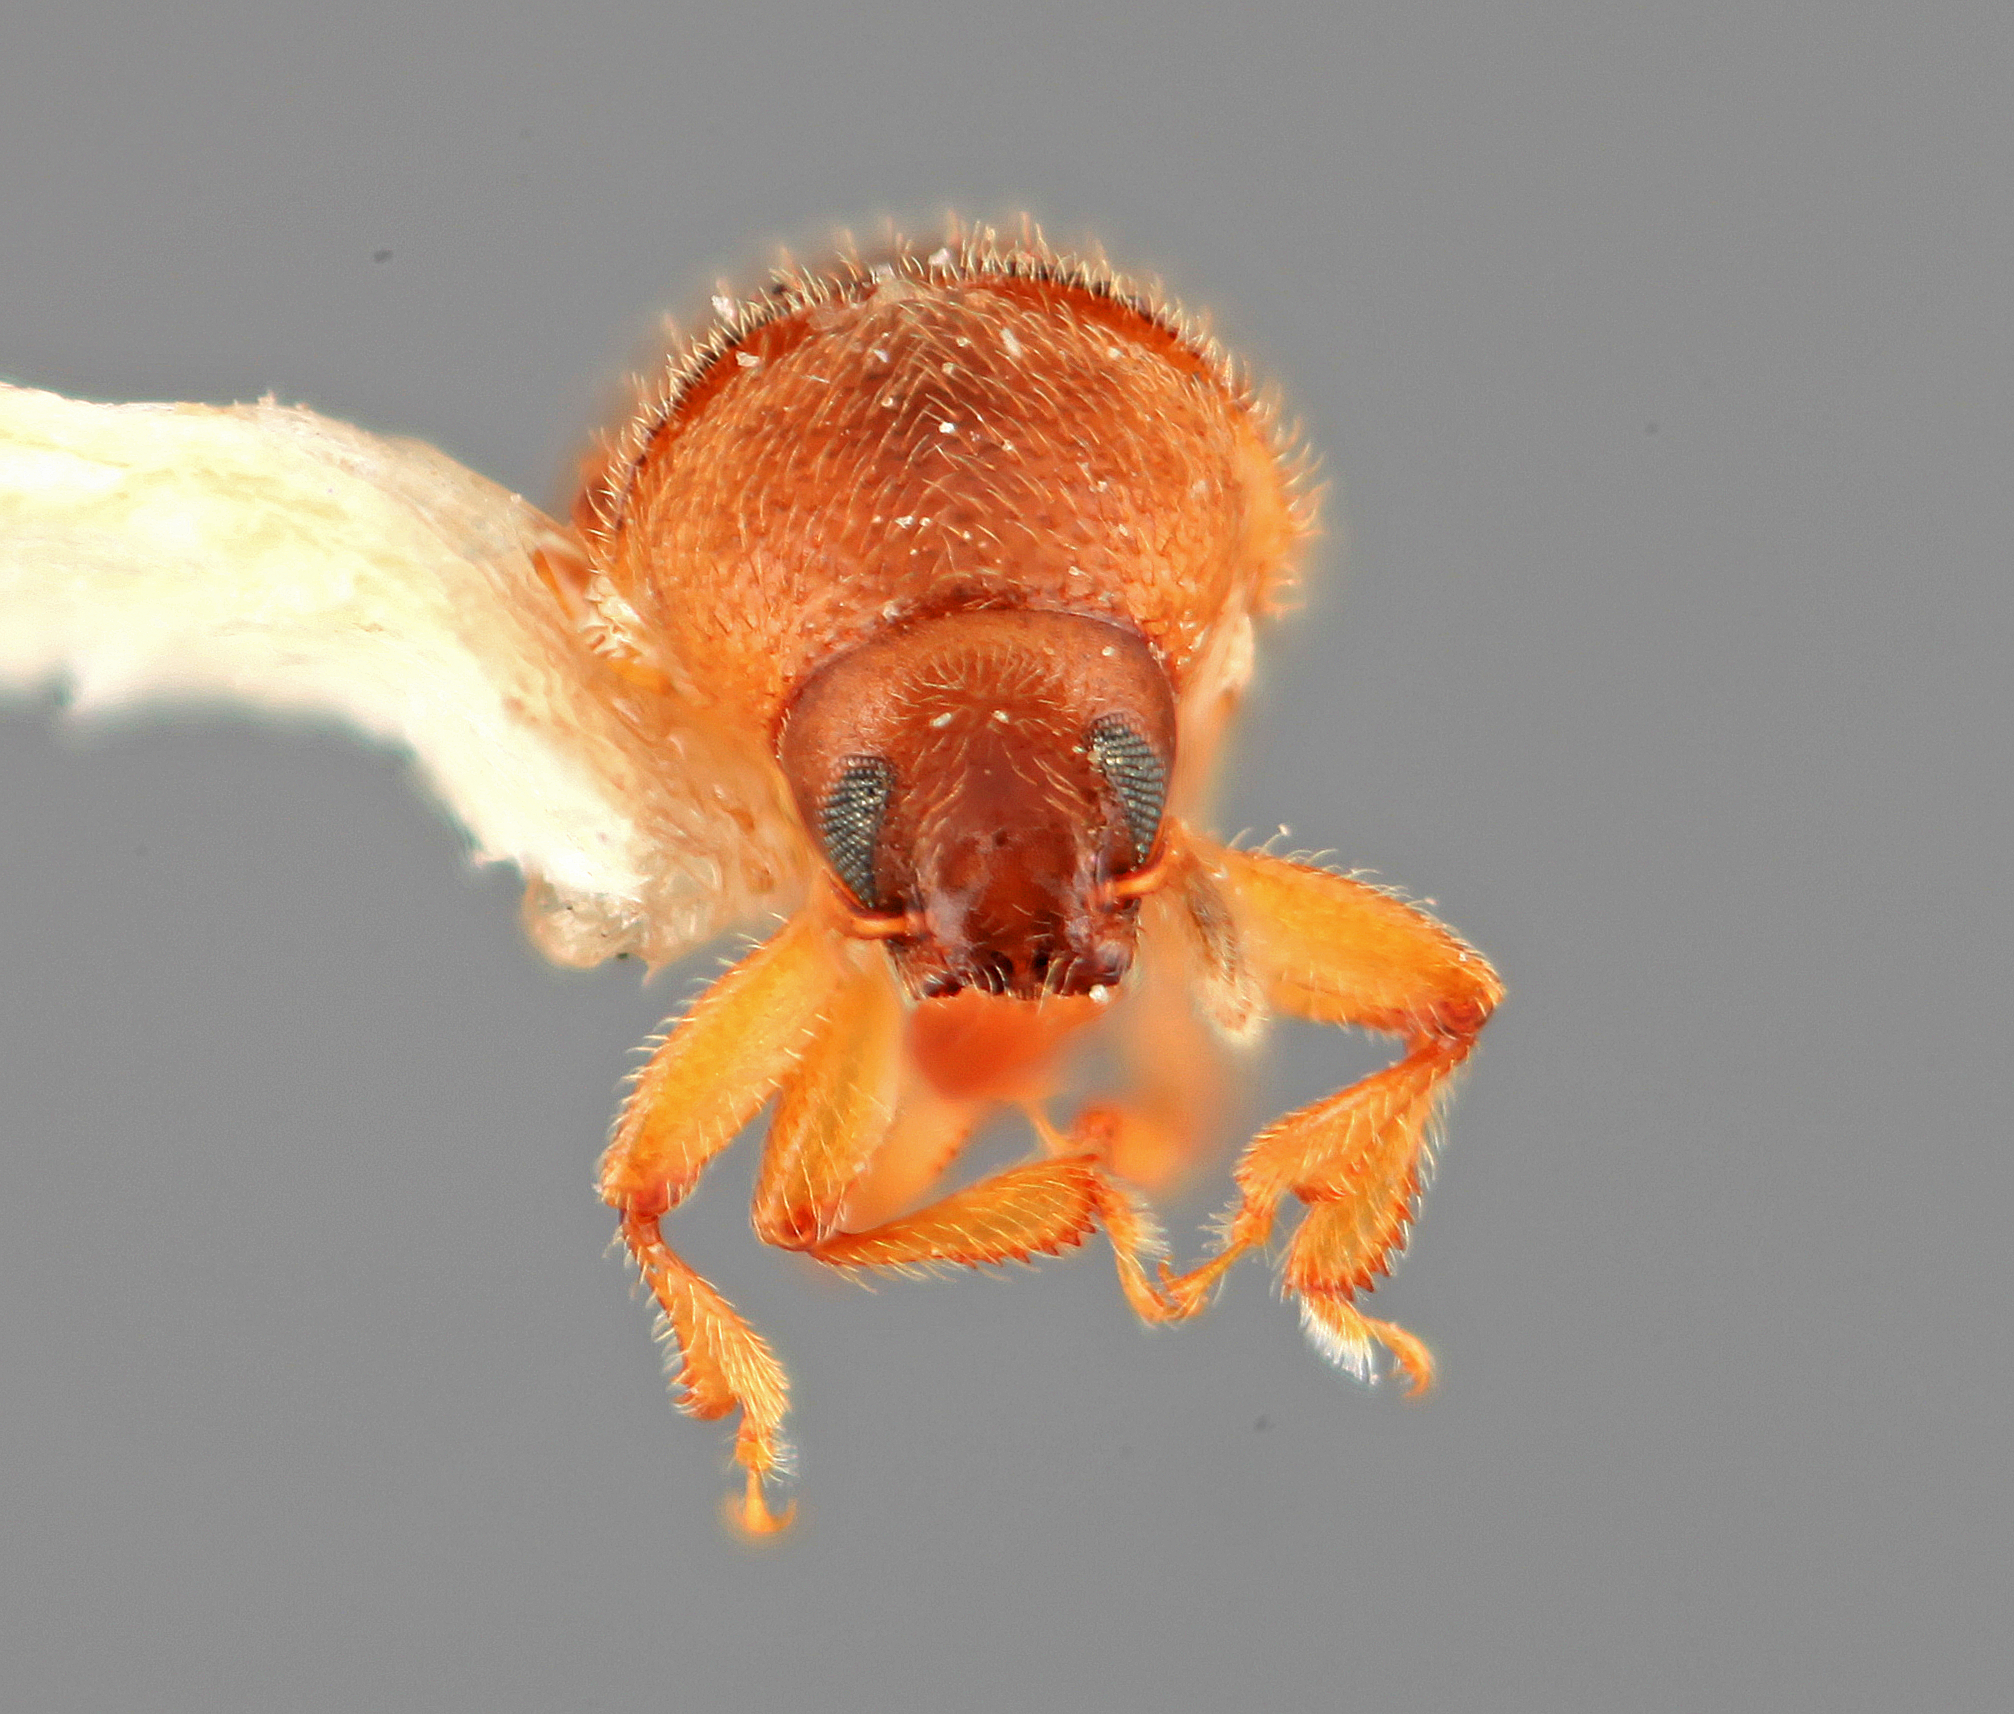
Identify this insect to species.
Phloeotribus simplicidens
